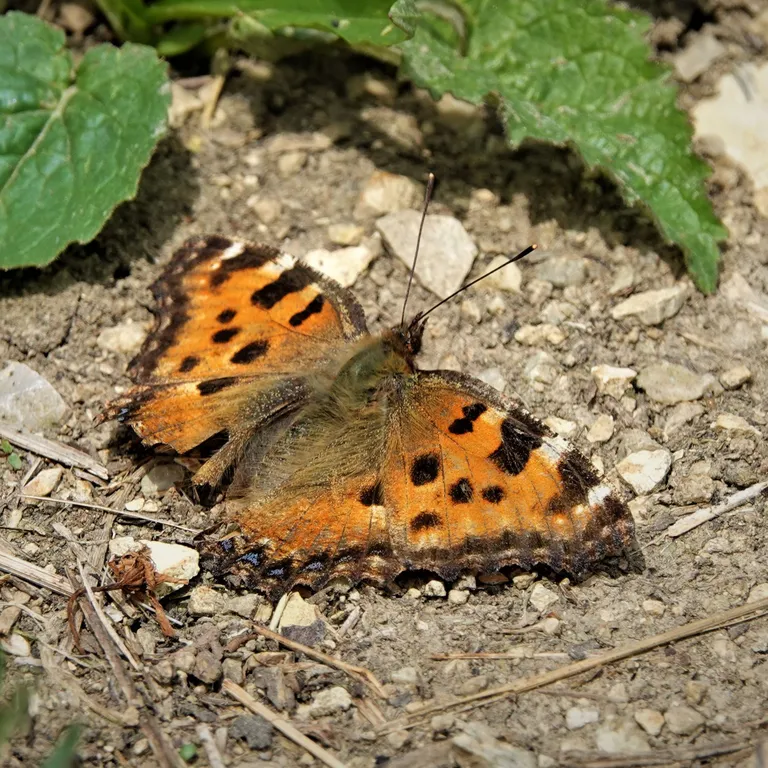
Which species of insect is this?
Nymphalis polychloros
